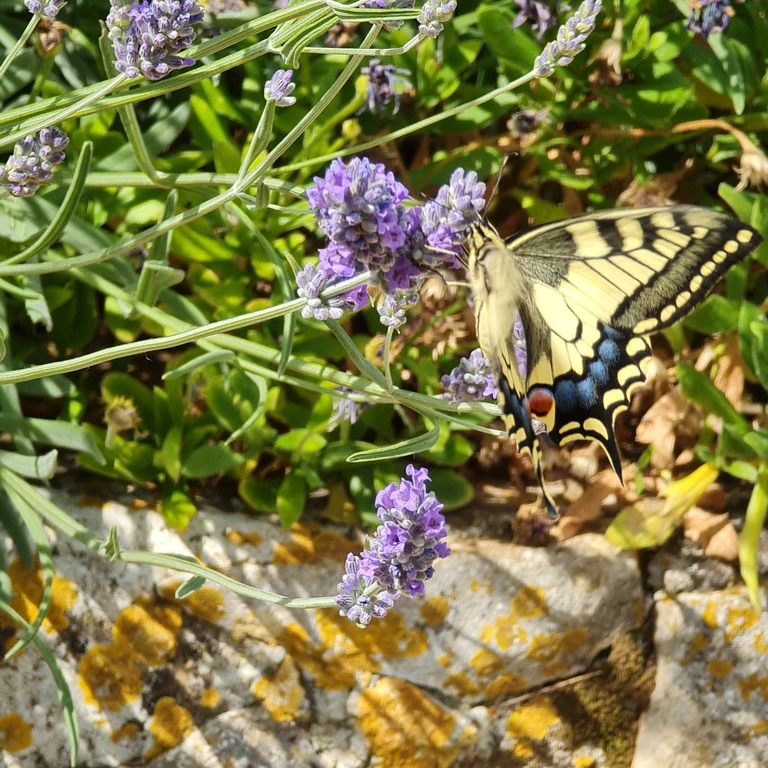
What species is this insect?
Papilio machaon
